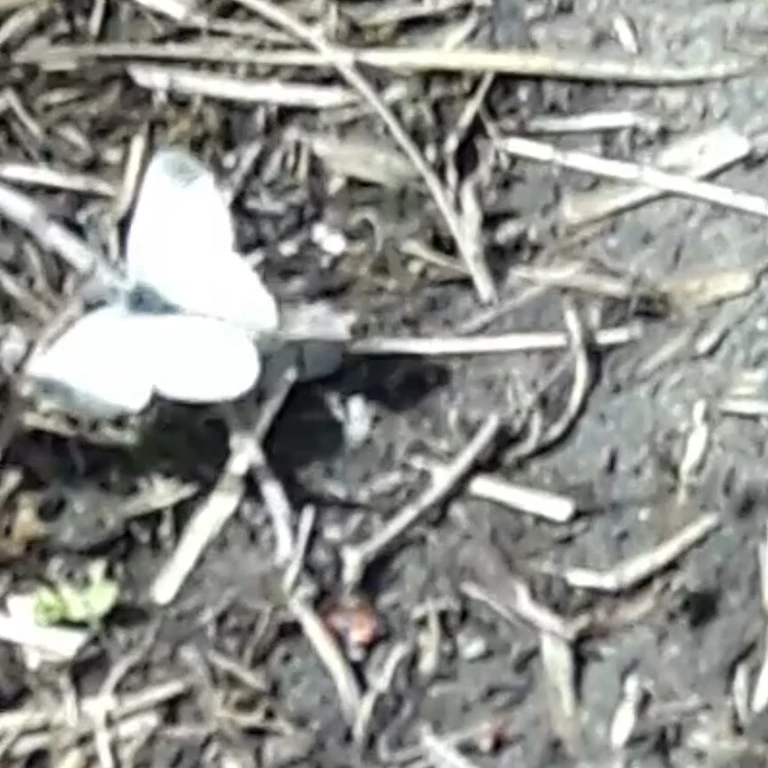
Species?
Leptidea sinapis/juvernica
